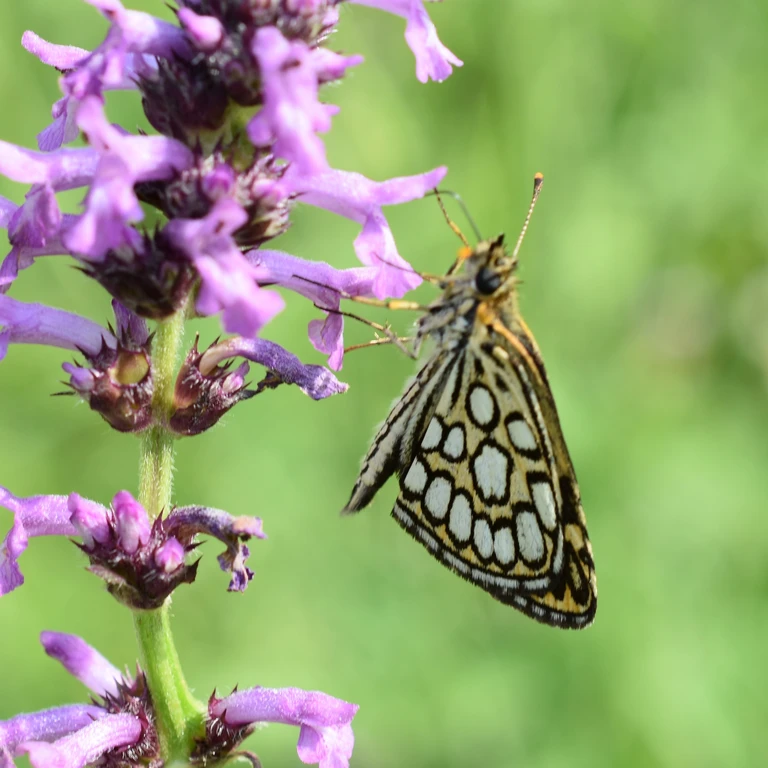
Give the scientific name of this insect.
Heteropterus morpheus
